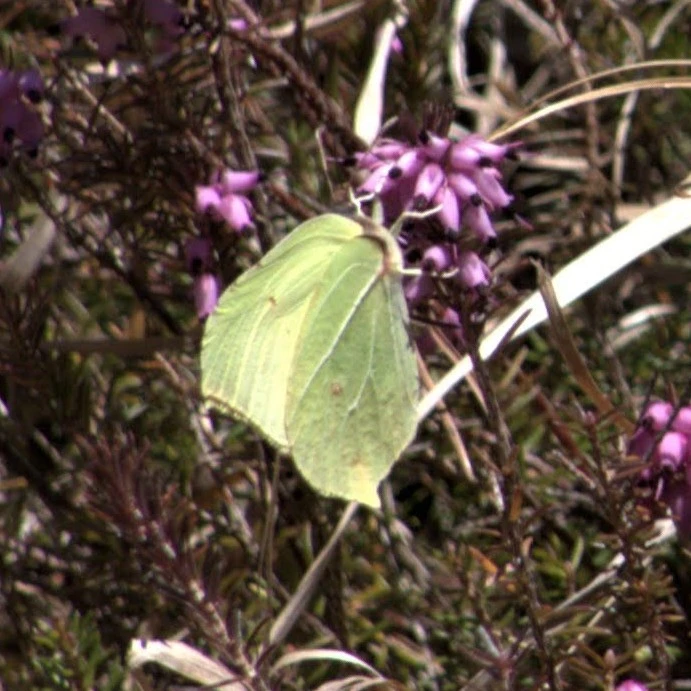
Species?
Gonepteryx rhamni
